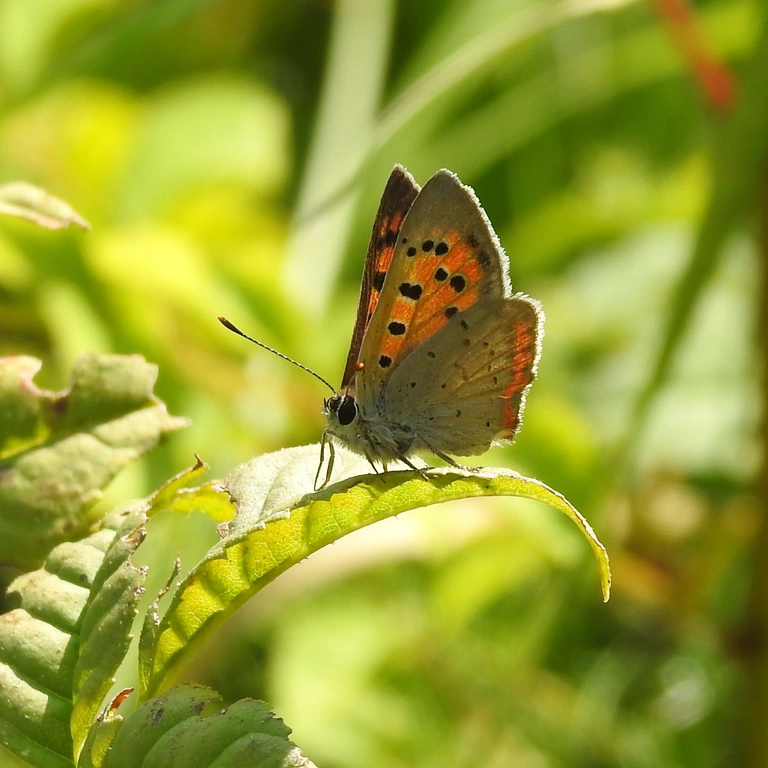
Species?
Lycaena phlaeas
